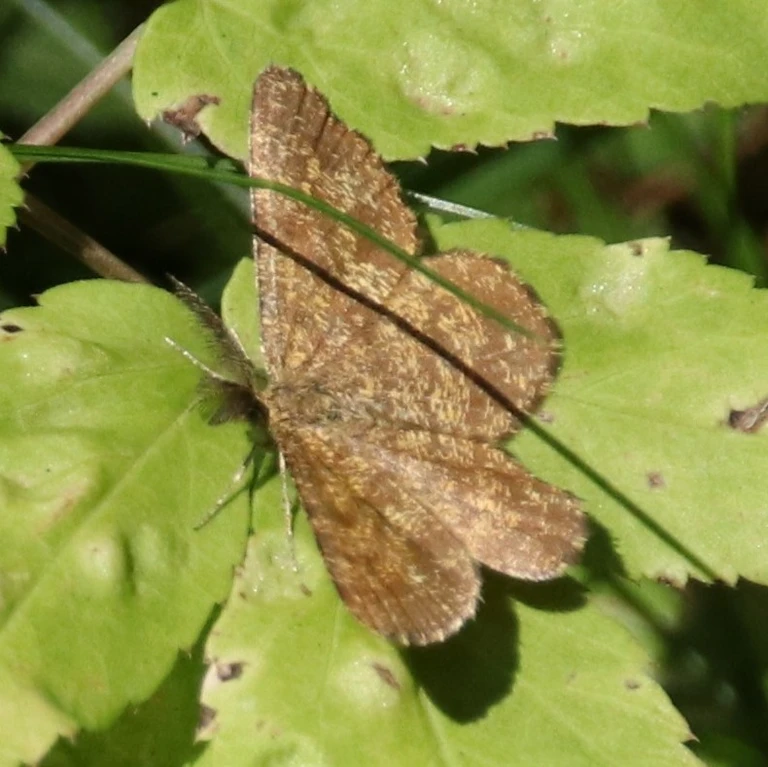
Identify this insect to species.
Ematurga atomaria
